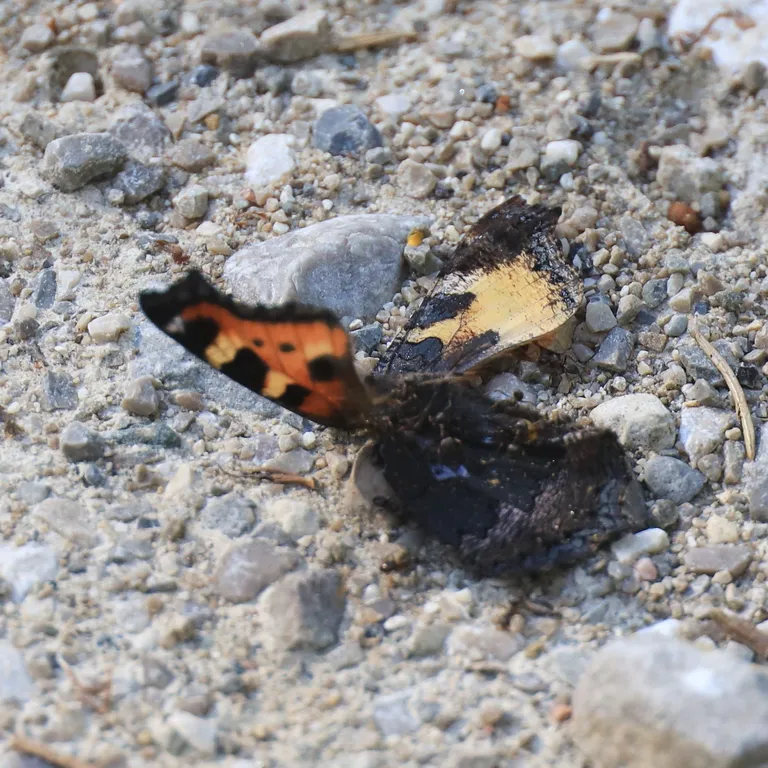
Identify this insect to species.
Aglais urticae
